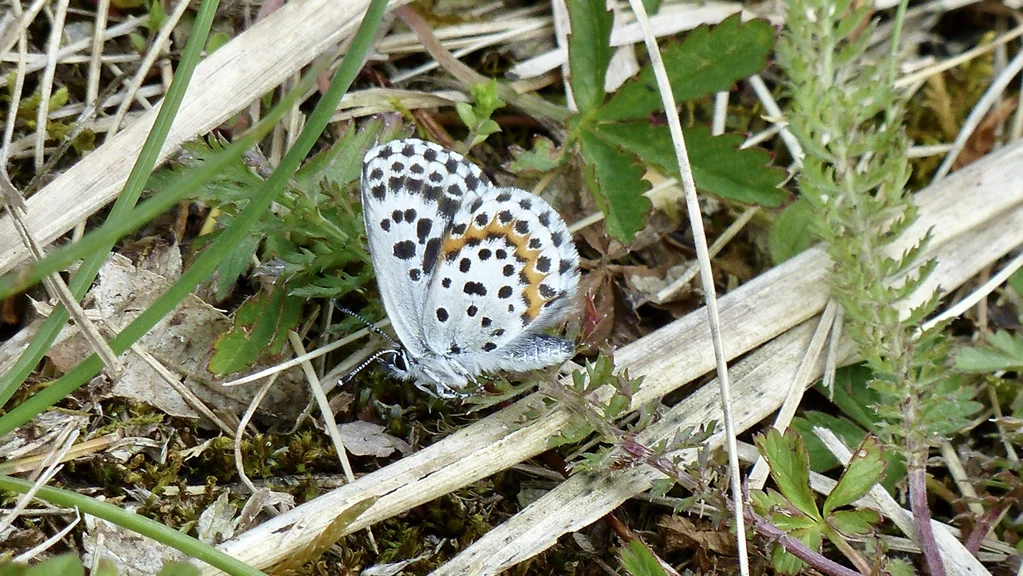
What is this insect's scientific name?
Scolitantides orion
